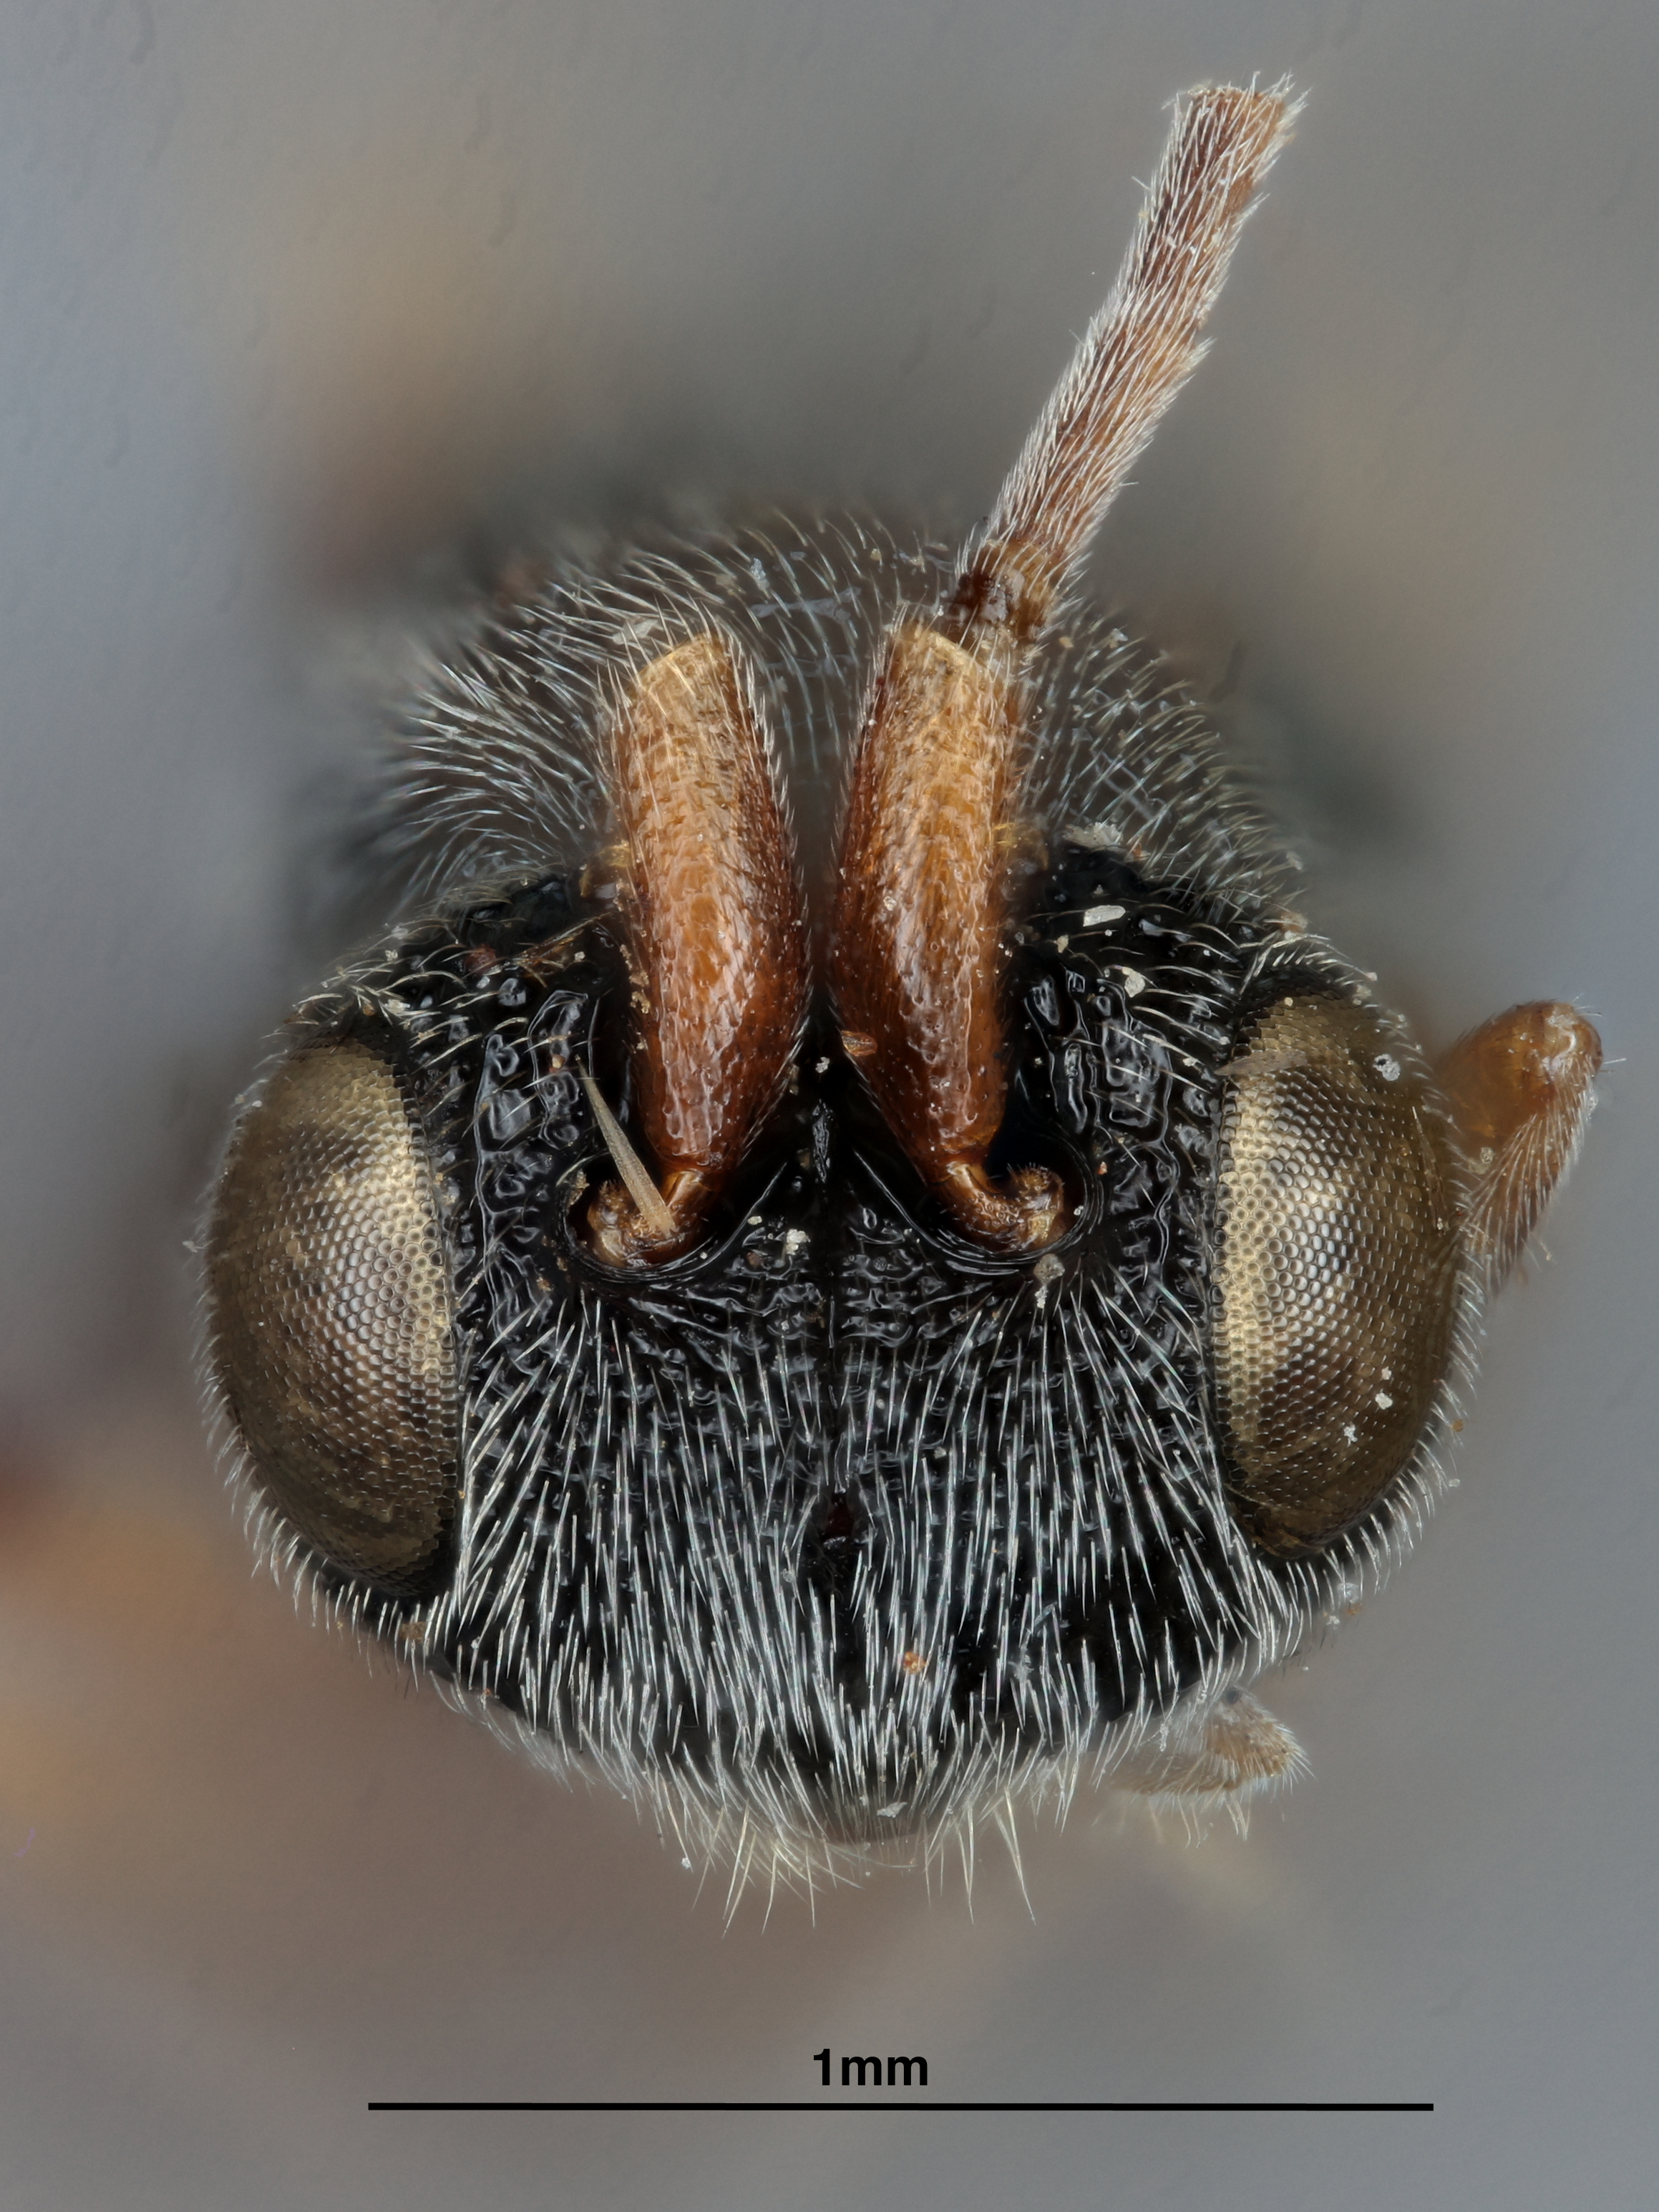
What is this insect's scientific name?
Cascogaster malayanus
